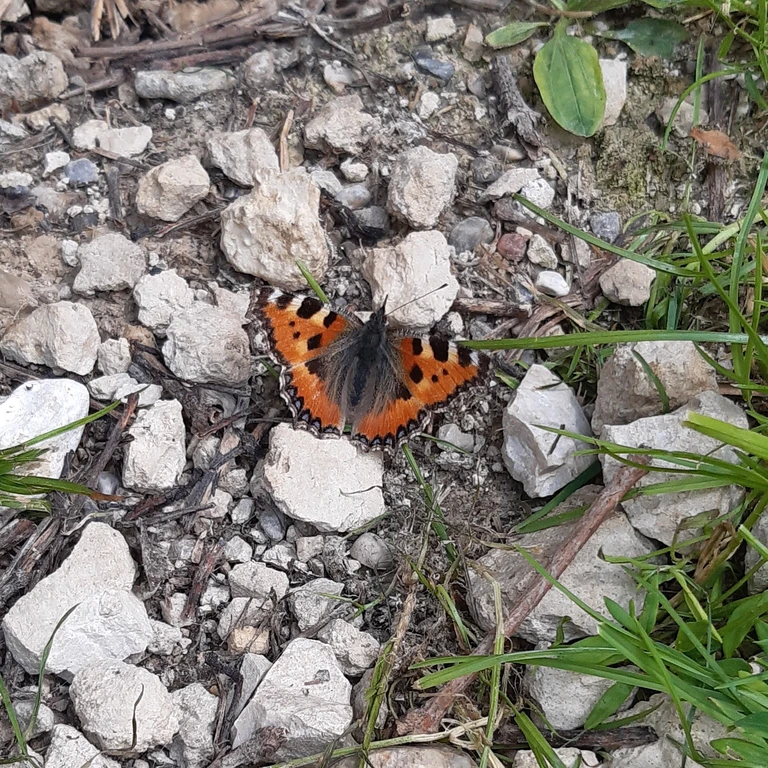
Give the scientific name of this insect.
Aglais urticae
